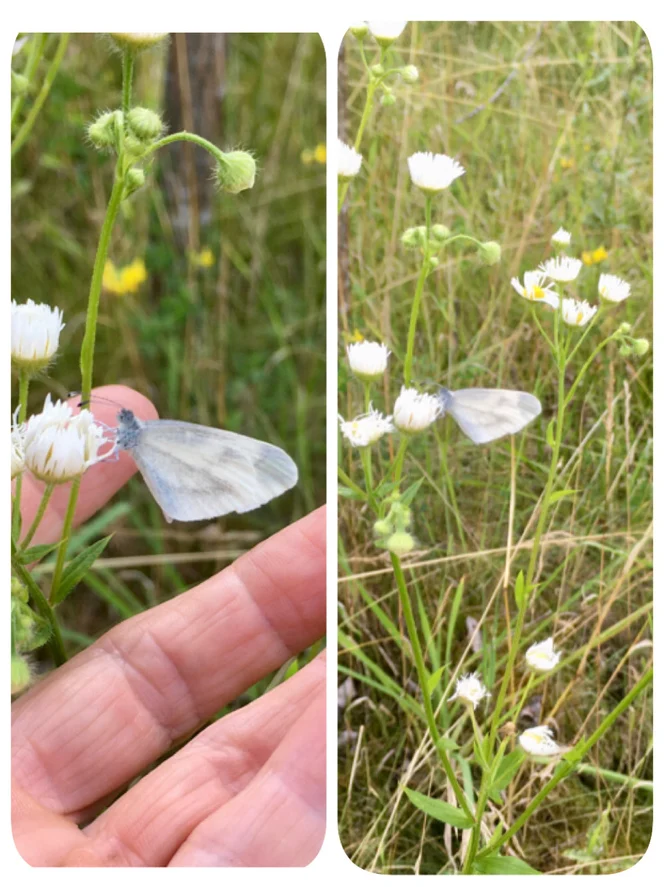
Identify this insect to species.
Leptidea sinapis/juvernica
